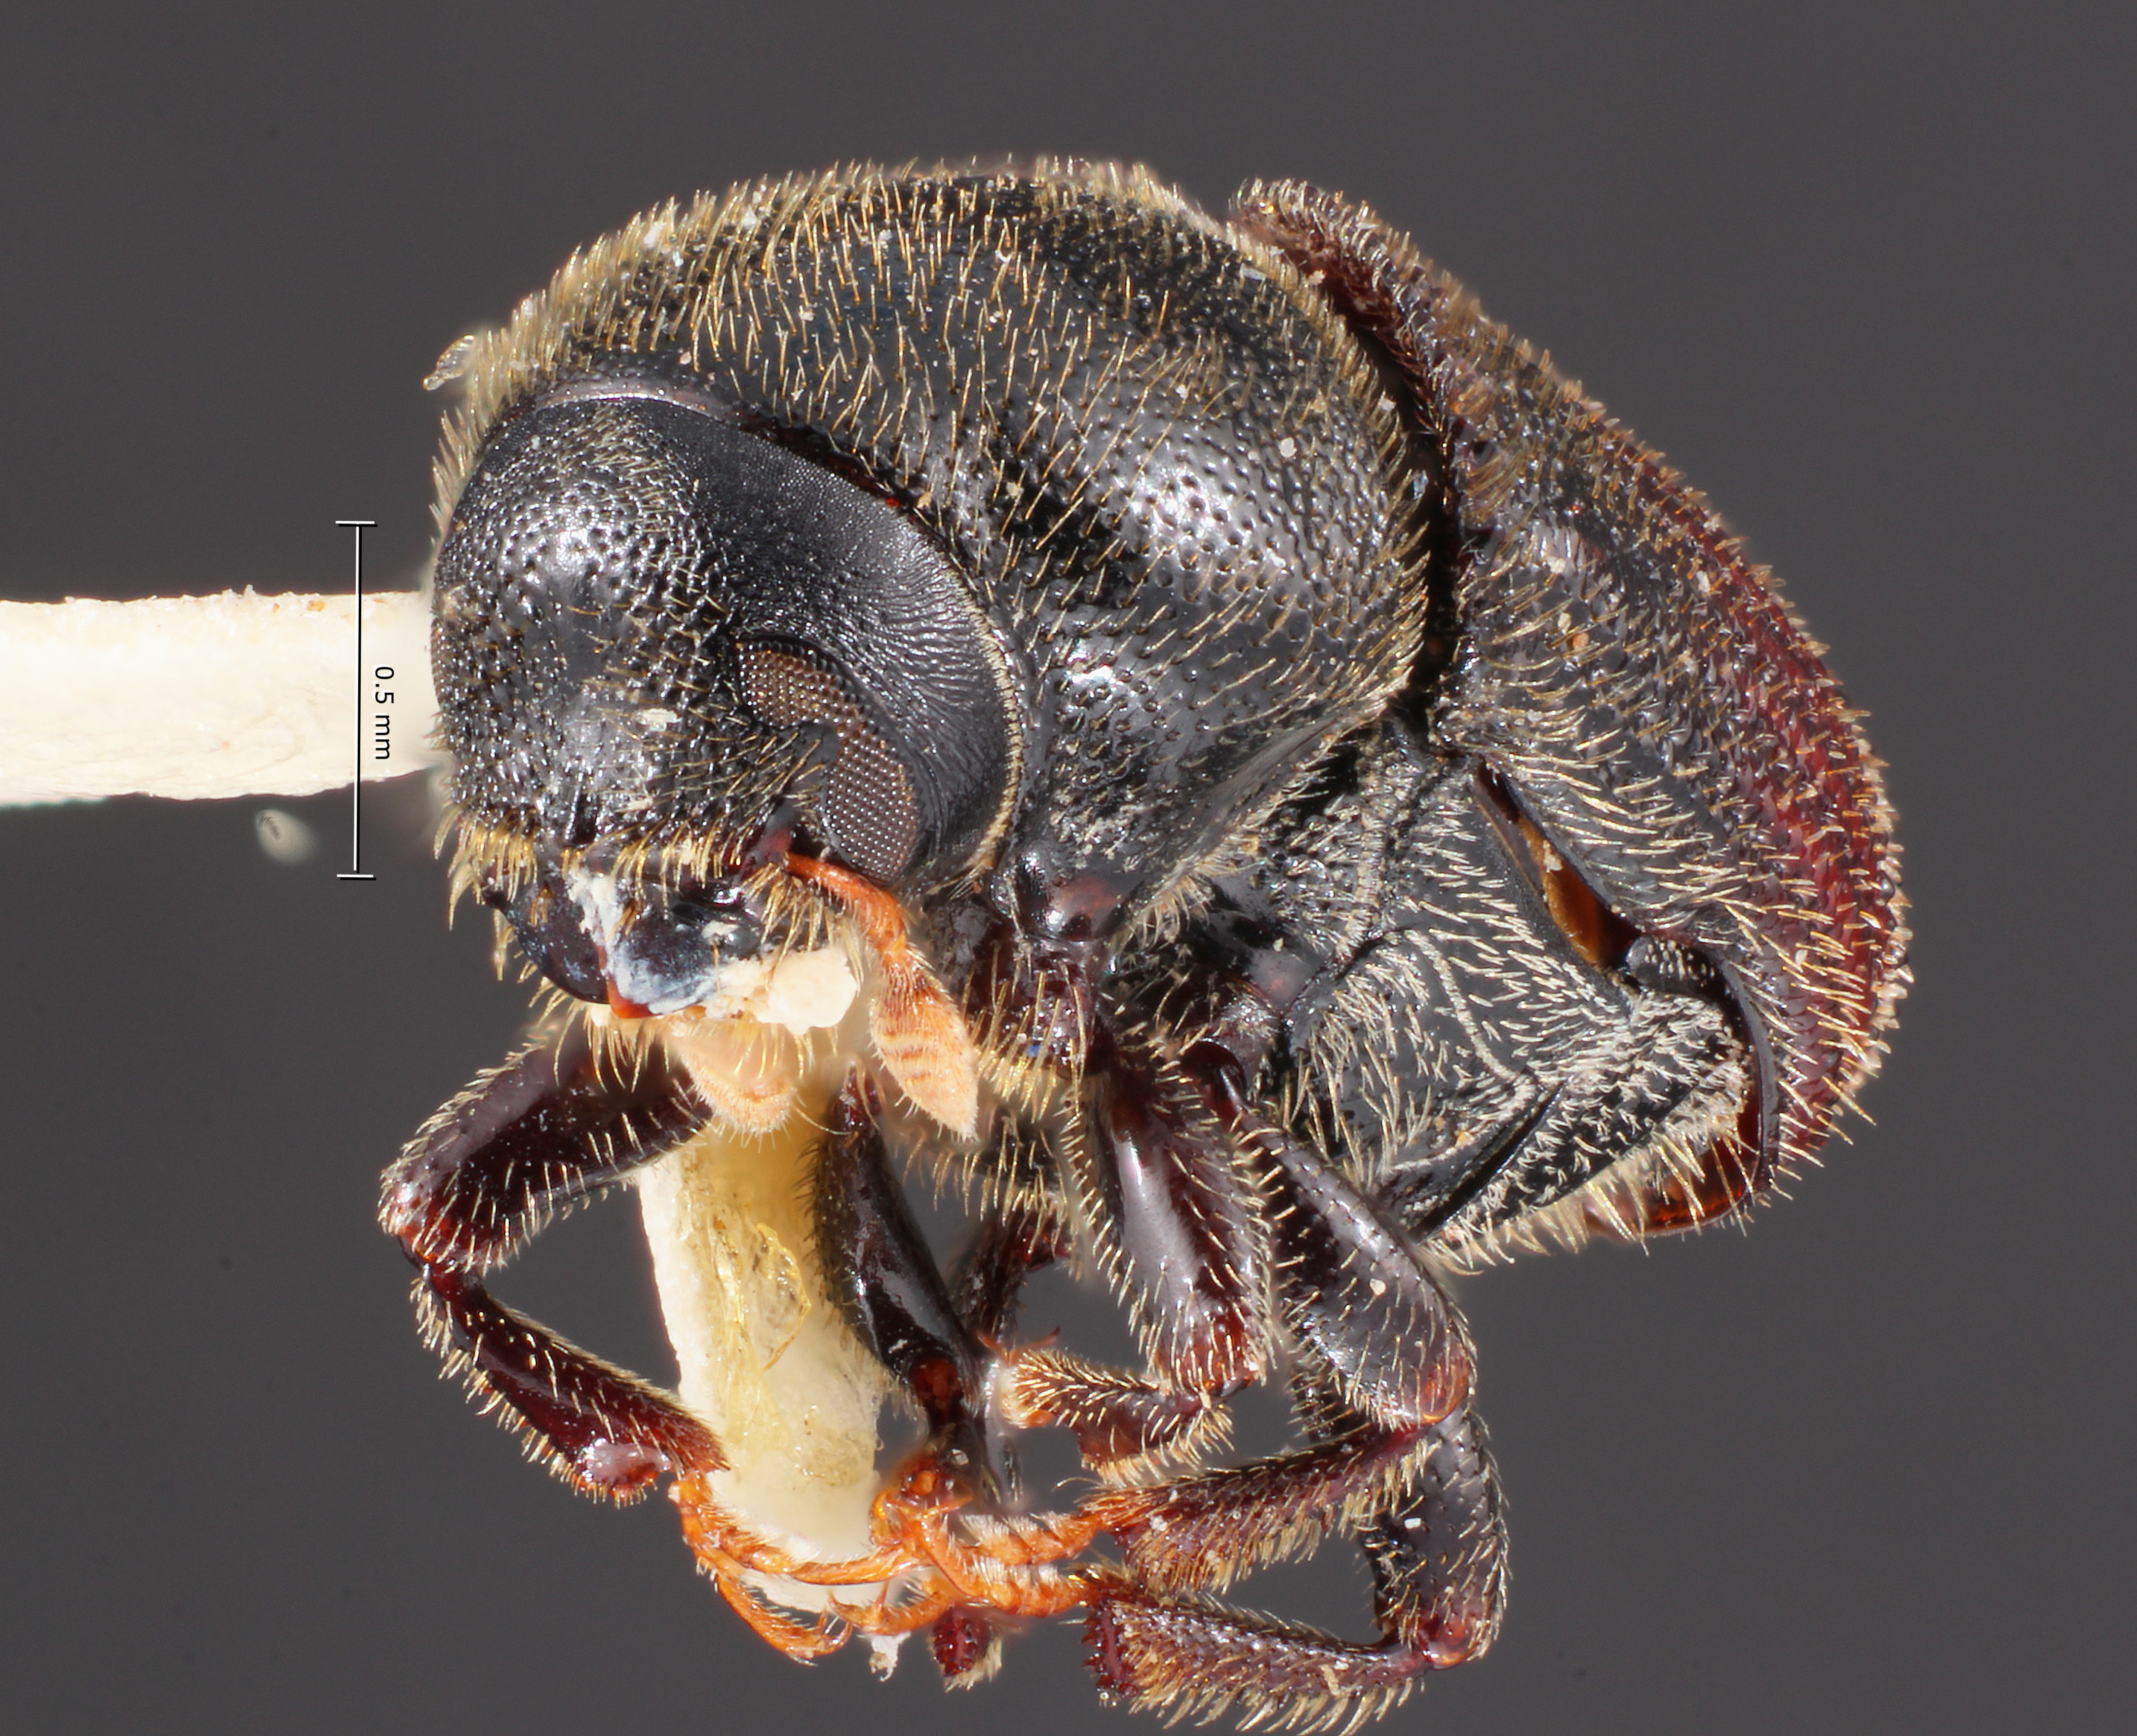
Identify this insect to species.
Phloeosinus chiricahua
